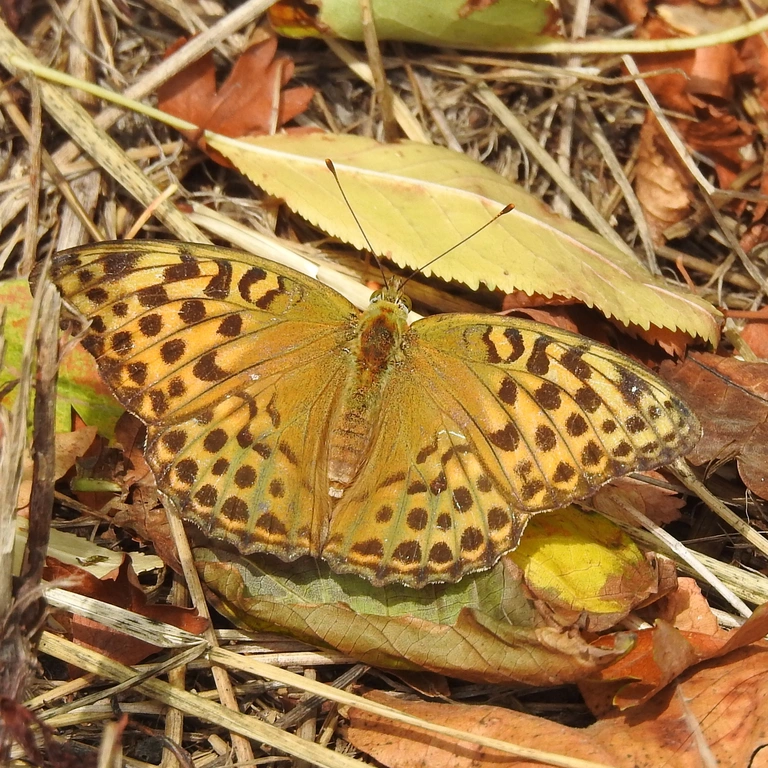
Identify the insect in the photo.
Argynnis paphia
